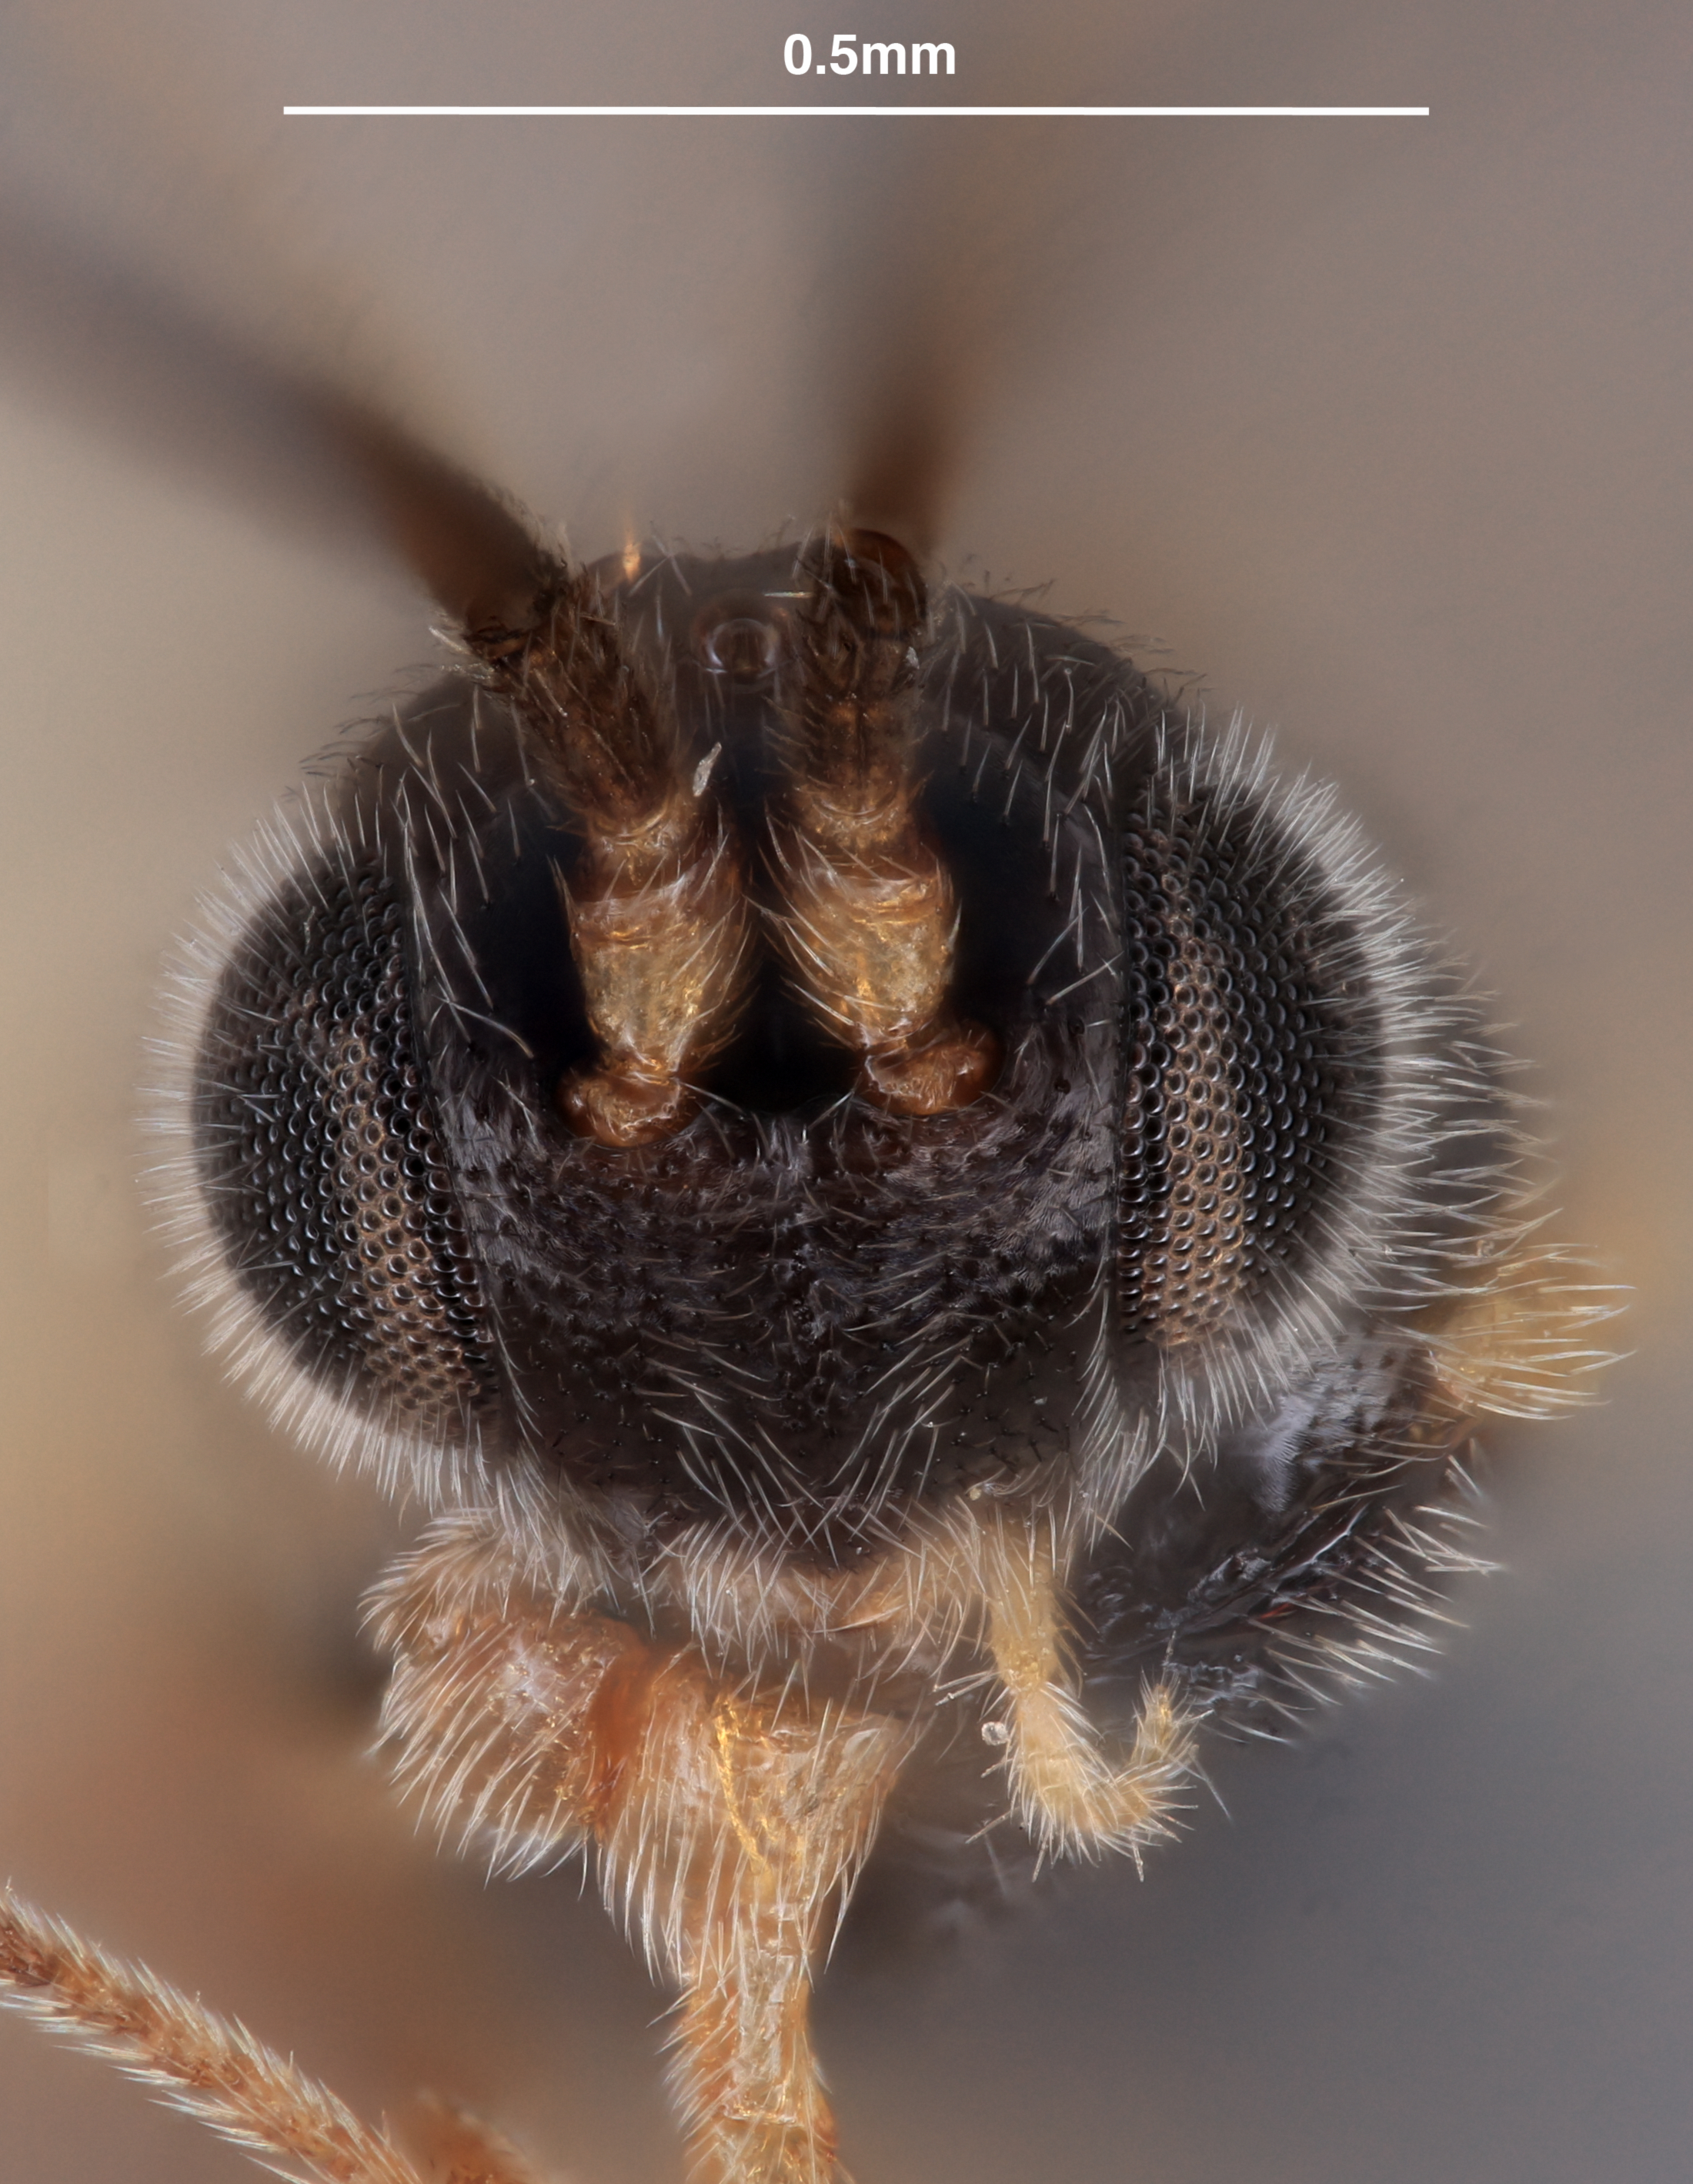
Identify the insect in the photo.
Deuterixys bennetti
